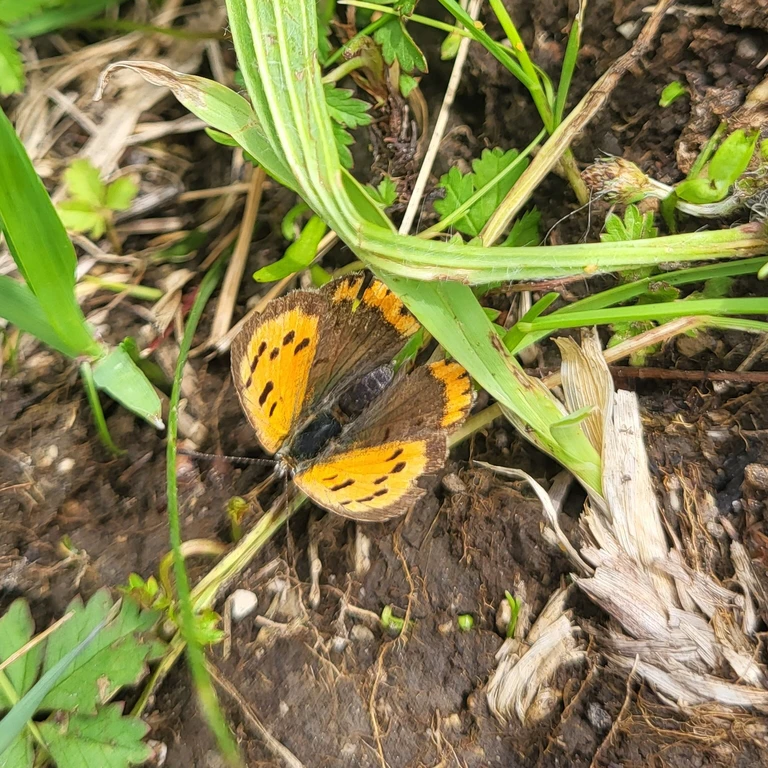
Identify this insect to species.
Lycaena phlaeas
